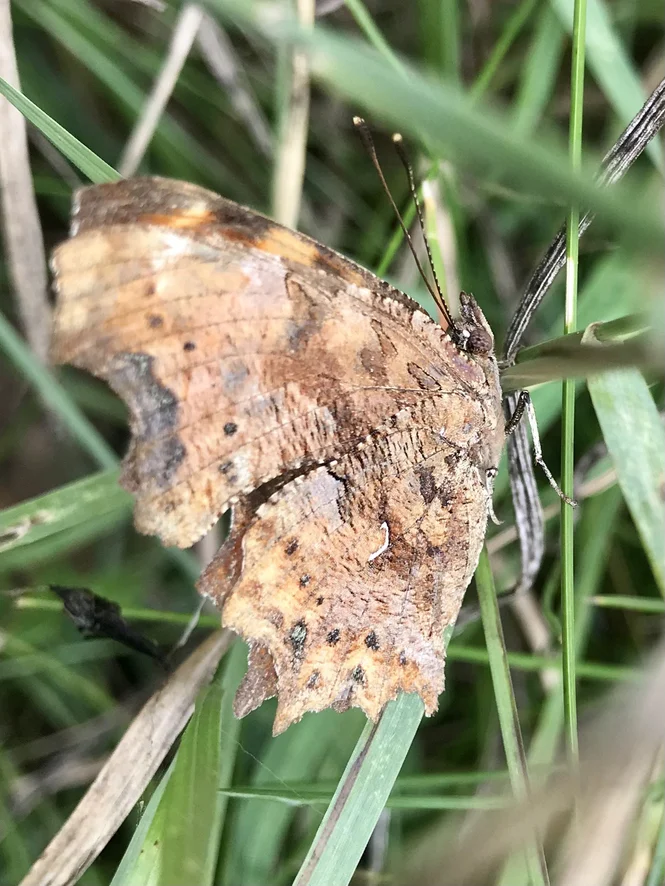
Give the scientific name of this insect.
Polygonia c-album
